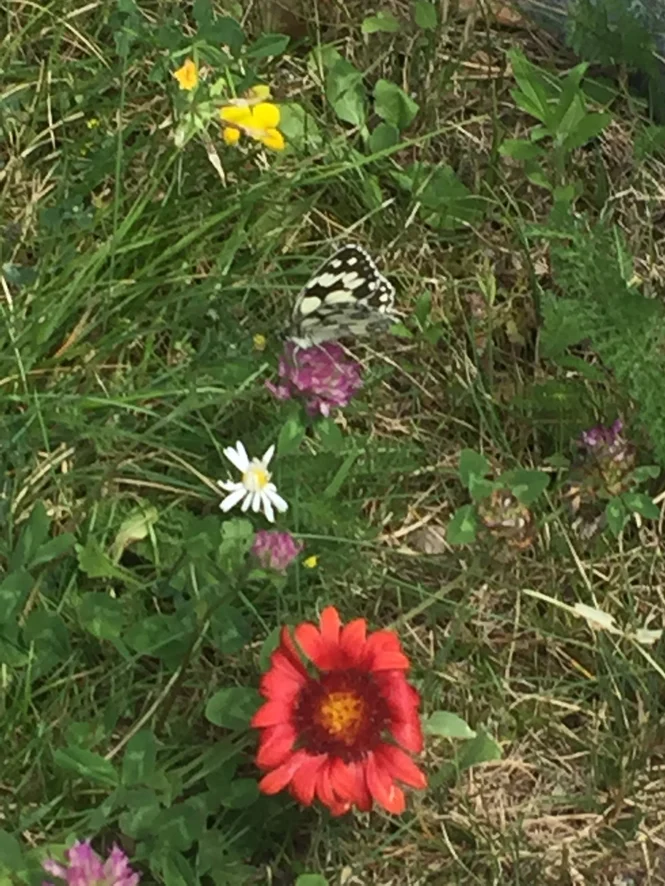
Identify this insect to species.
Melanargia galathea
